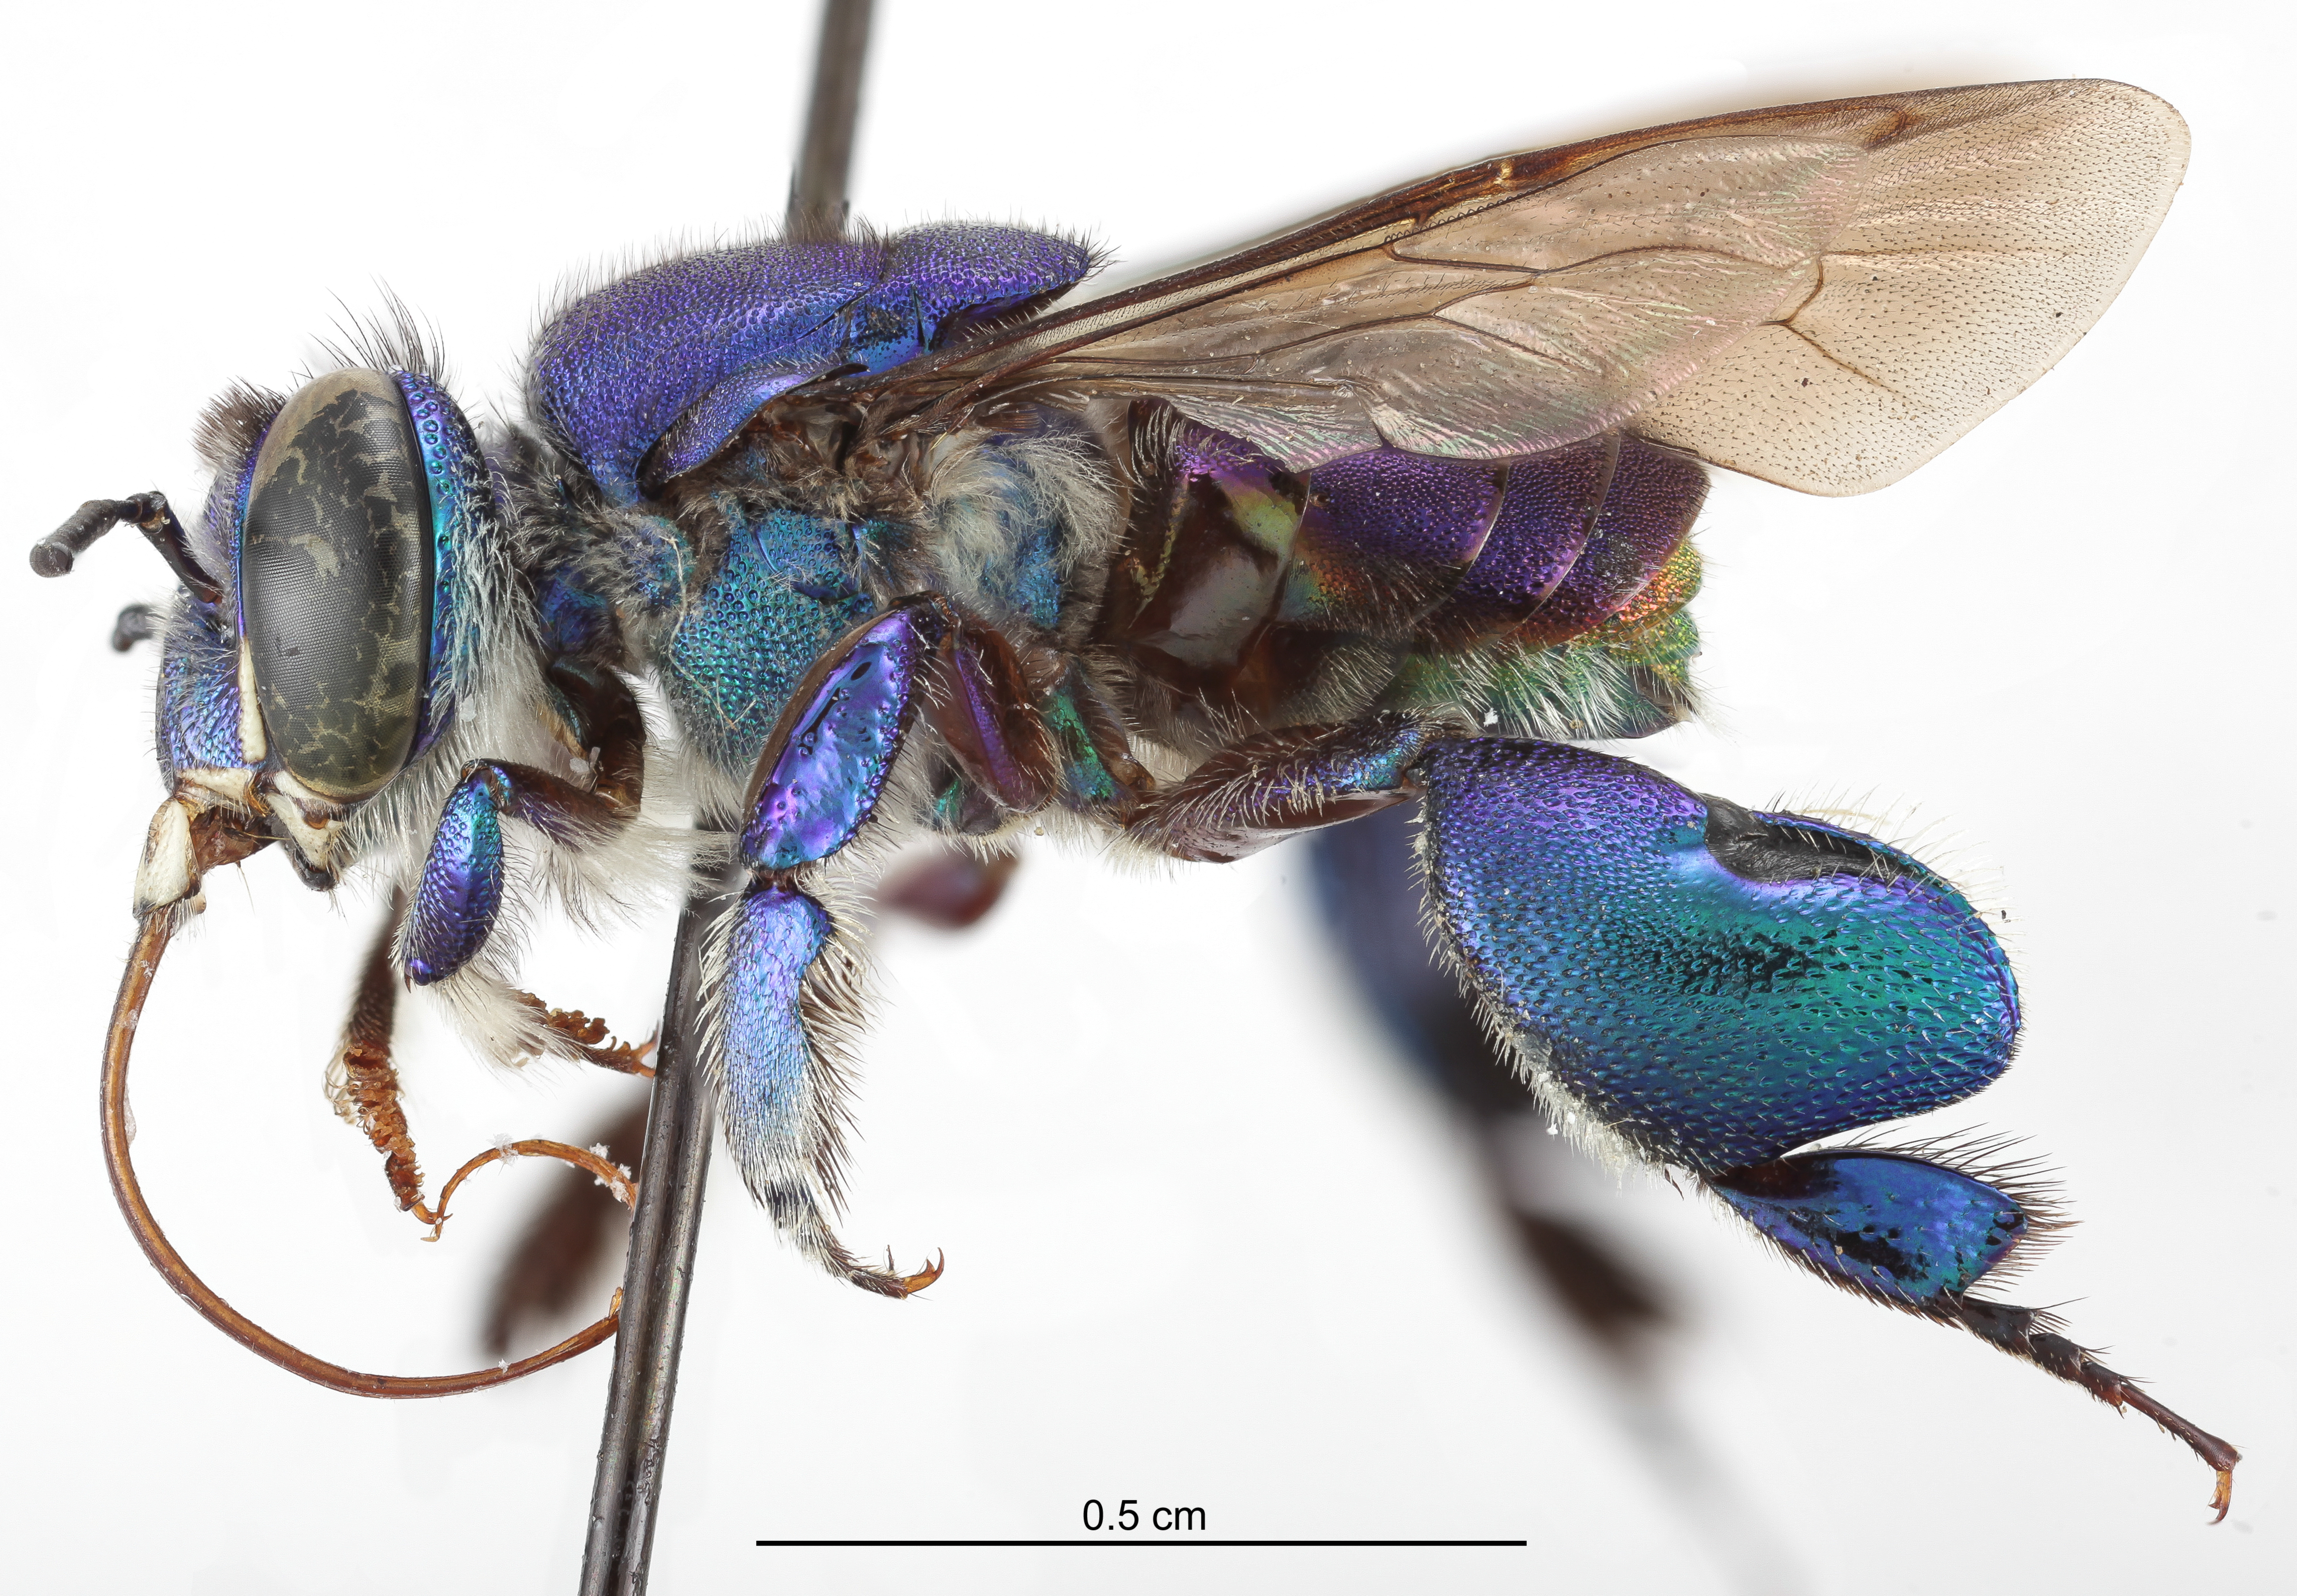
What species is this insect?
Euglossa bidentata
